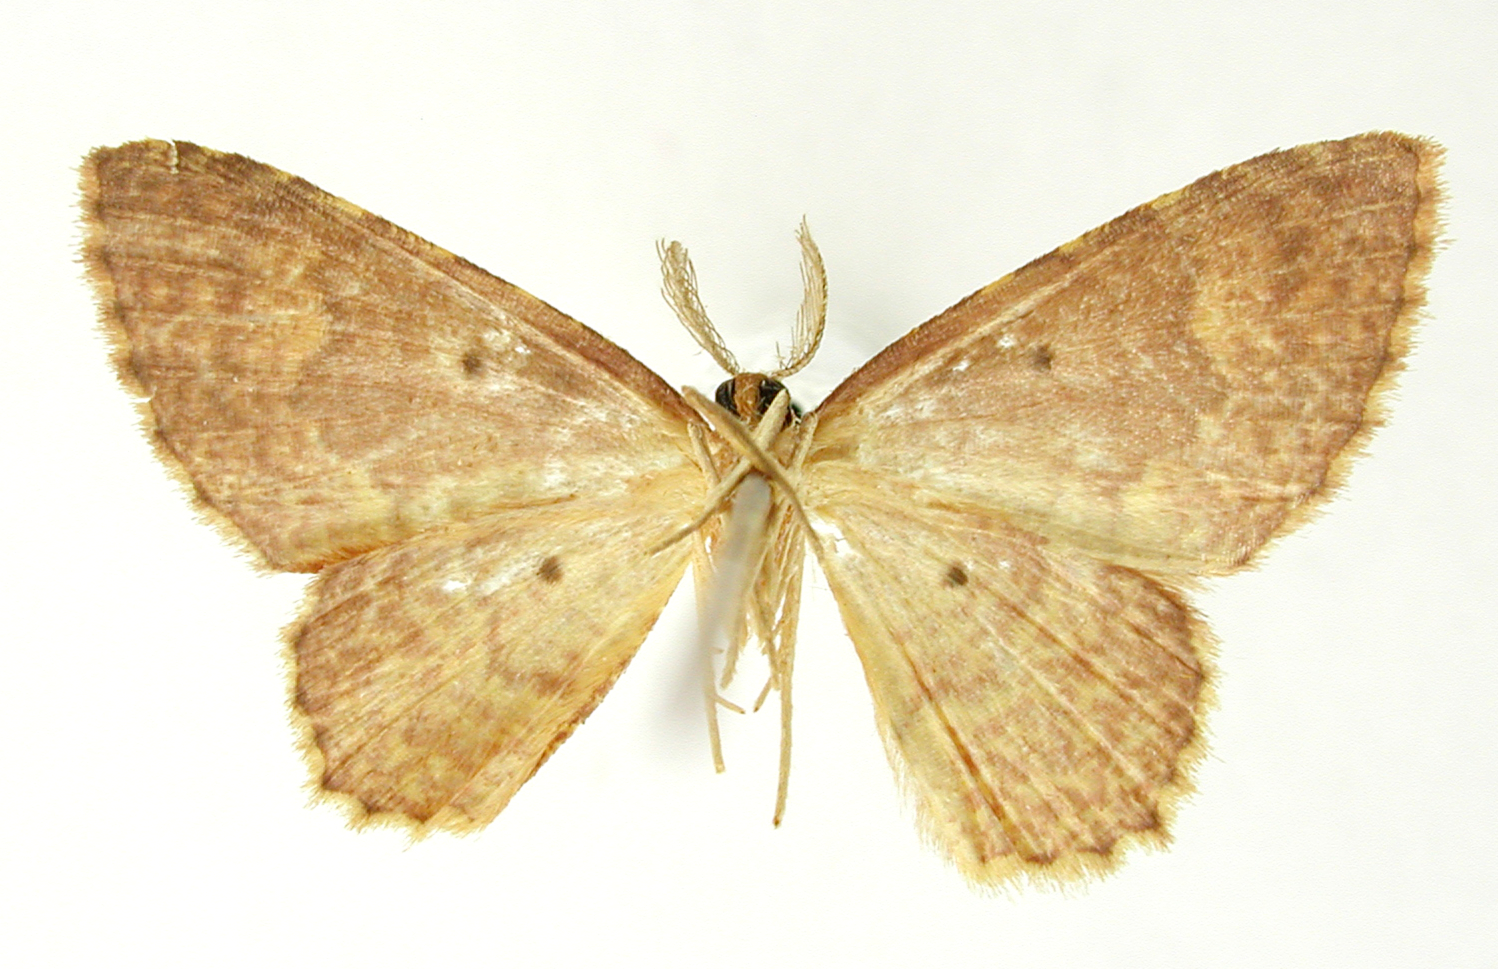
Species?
Cambogia dryope
